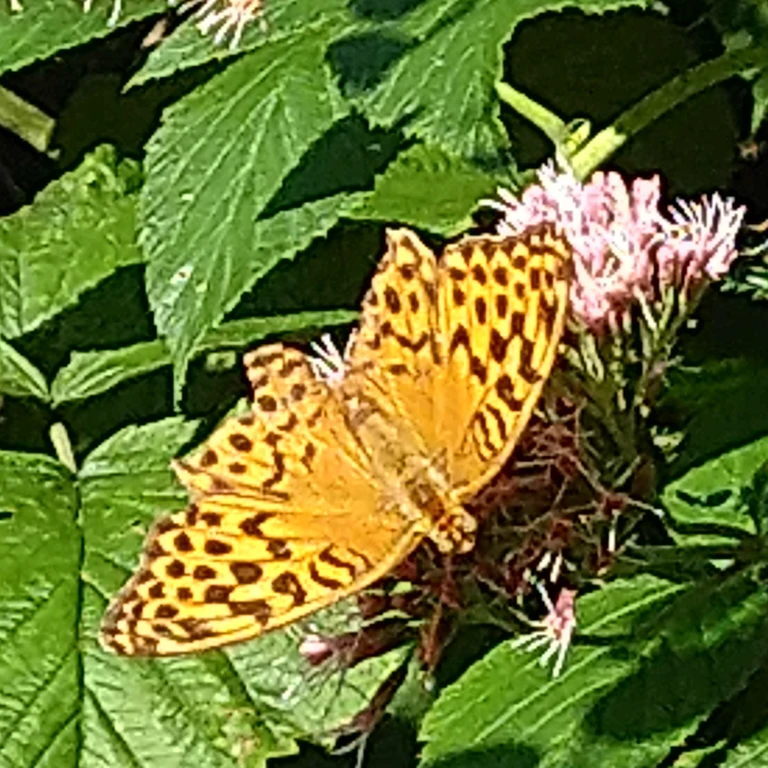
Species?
Argynnis paphia
